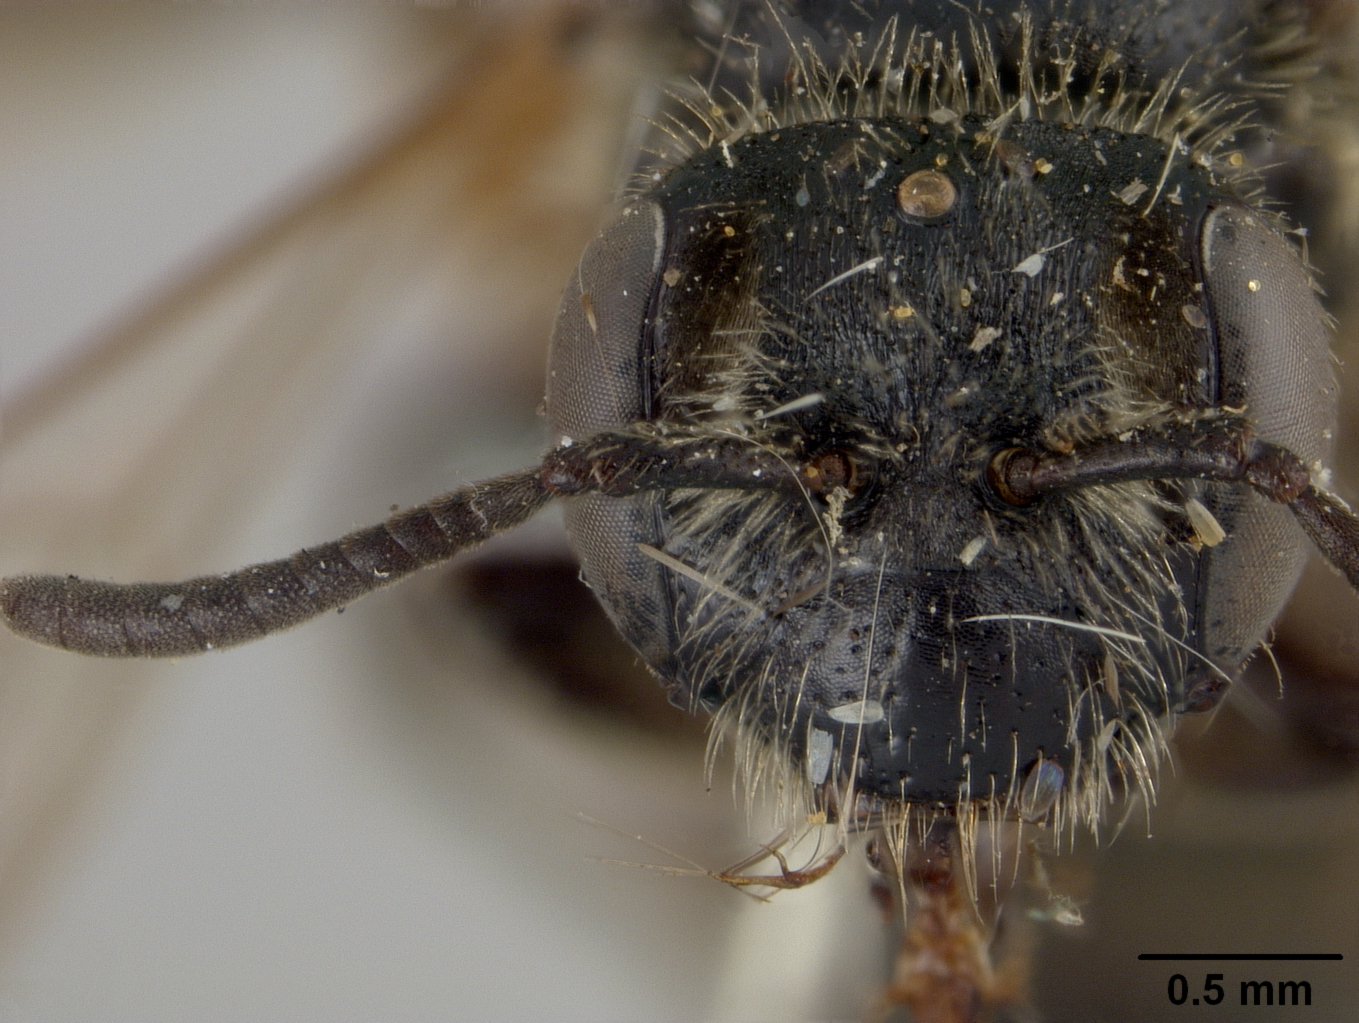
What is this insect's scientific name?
Micrandrena pacifica
